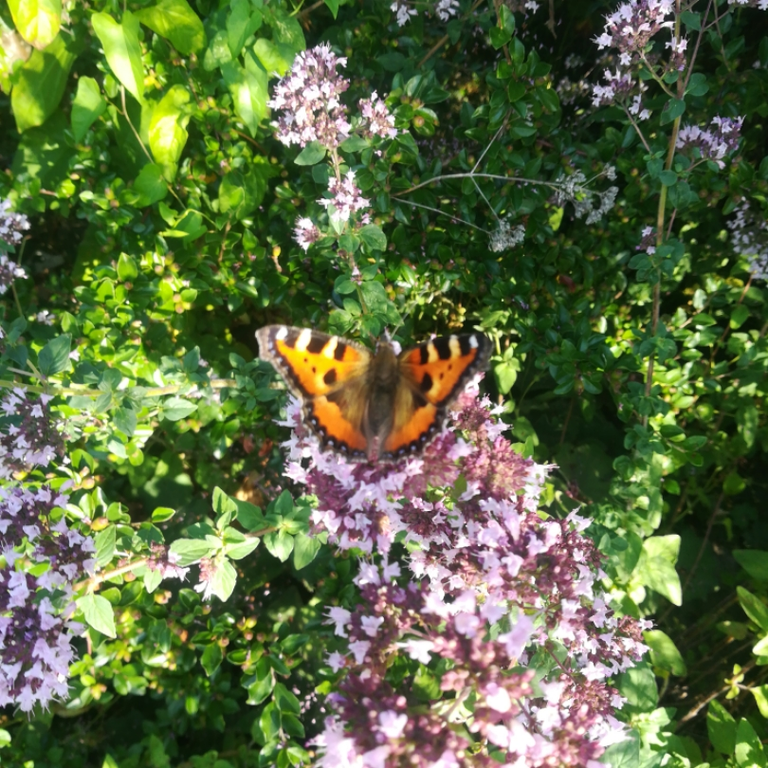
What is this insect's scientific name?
Aglais urticae
